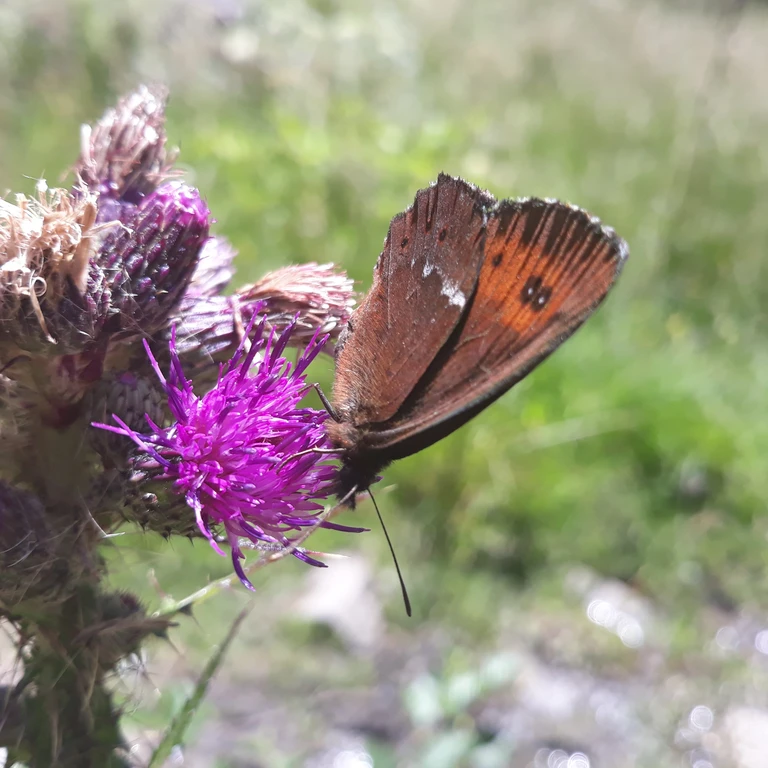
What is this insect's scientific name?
Erebia ligea
